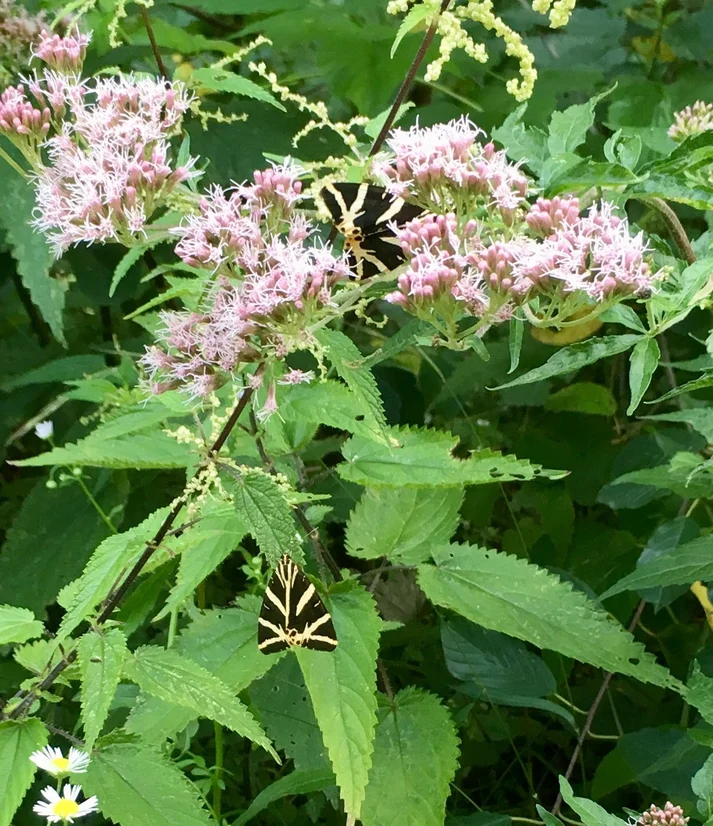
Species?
Euplagia quadripunctaria
